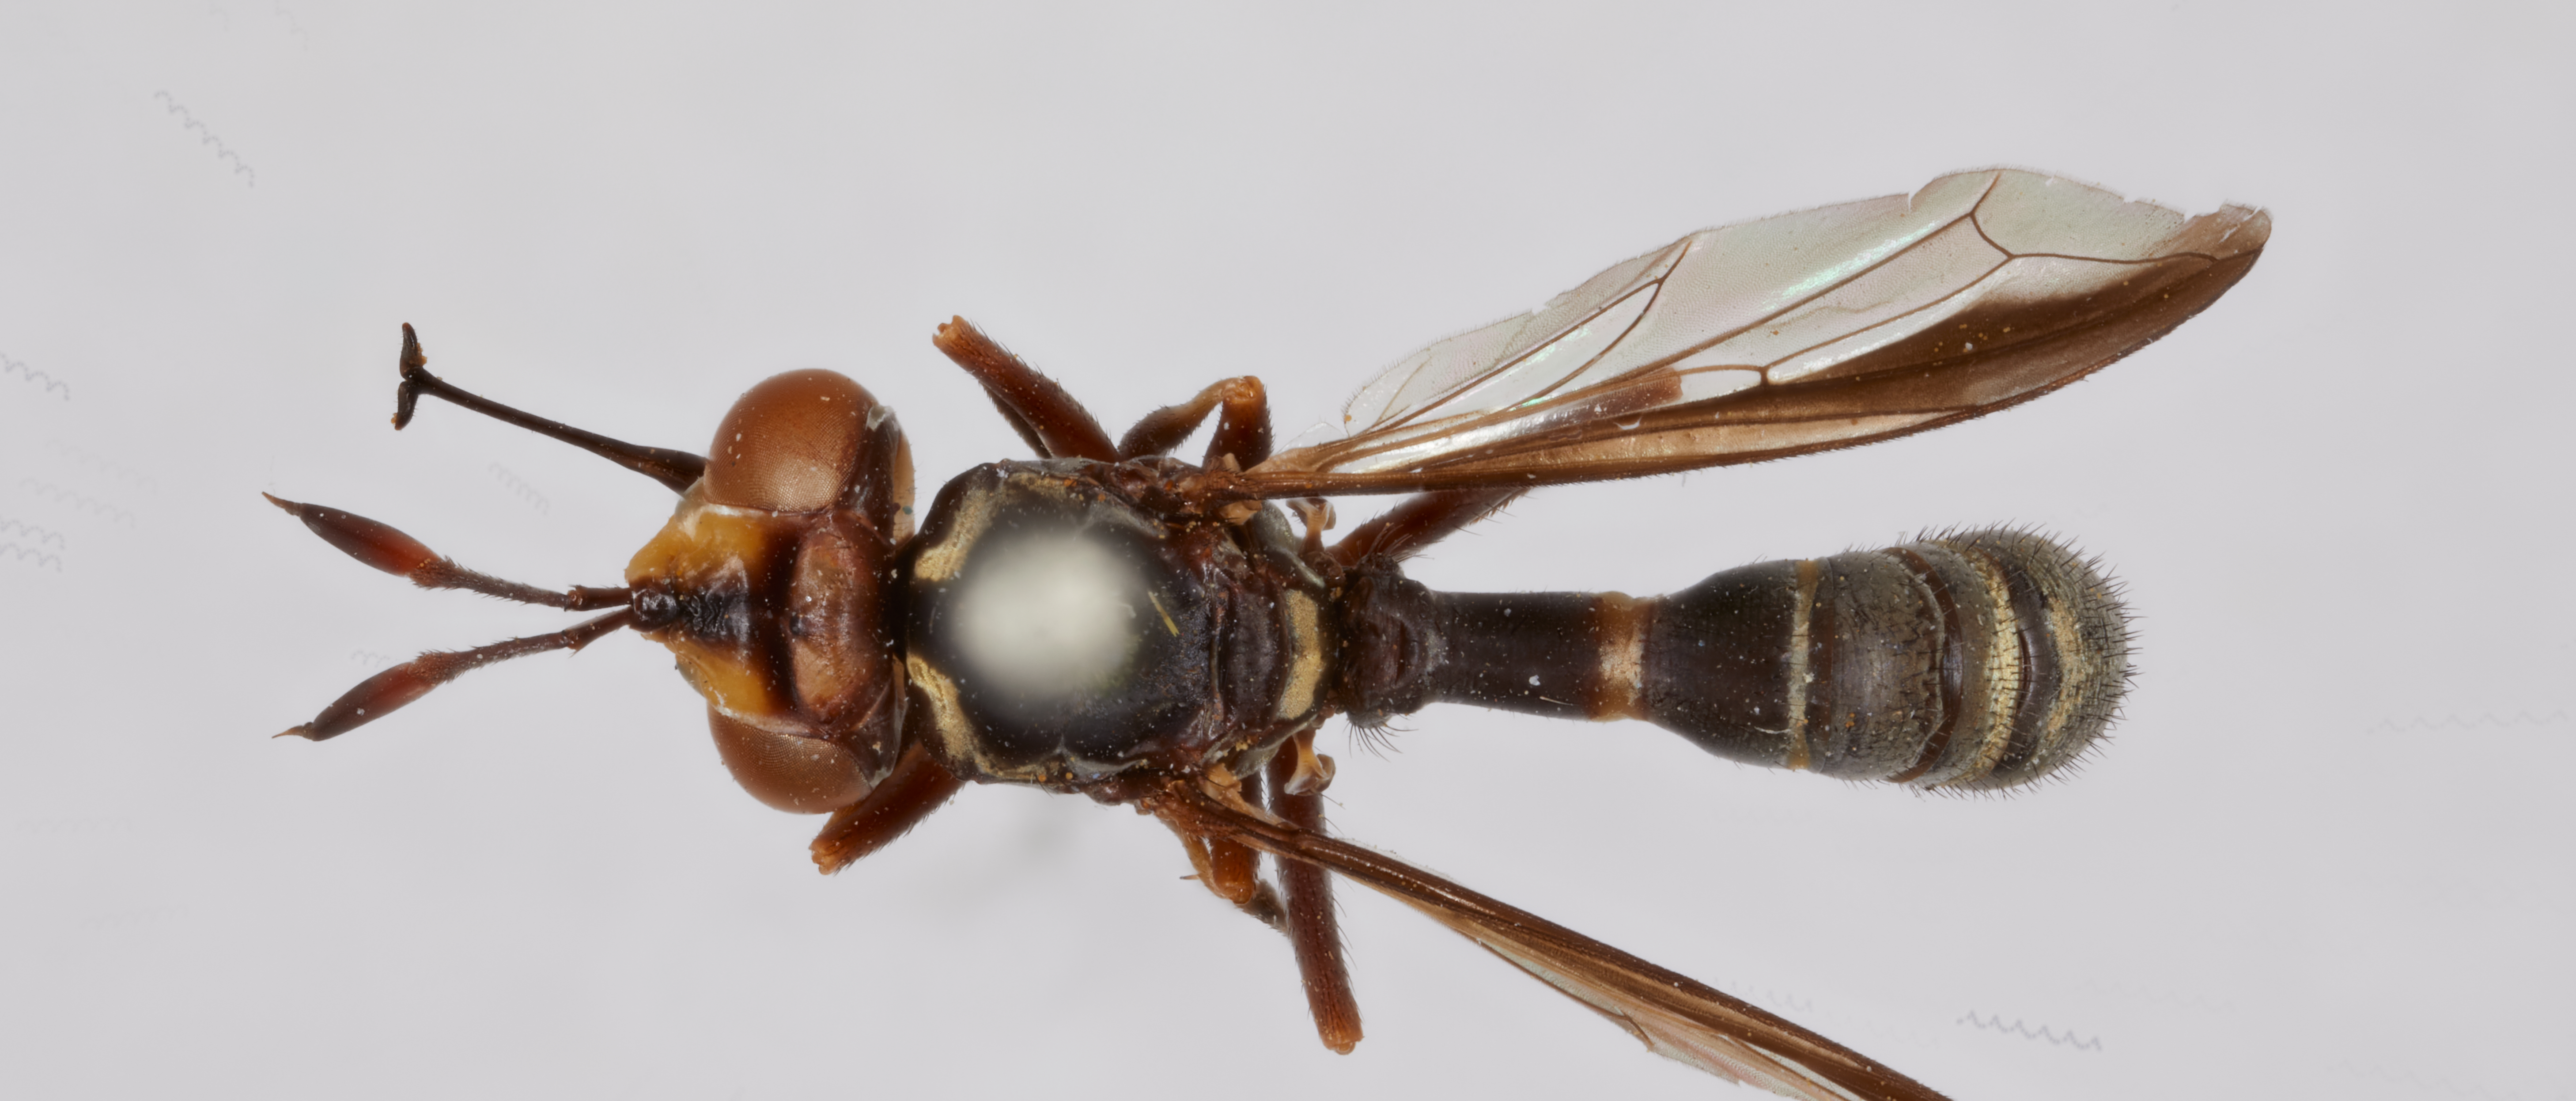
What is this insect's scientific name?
Conops gracilior (also Physoconops gracilior)
